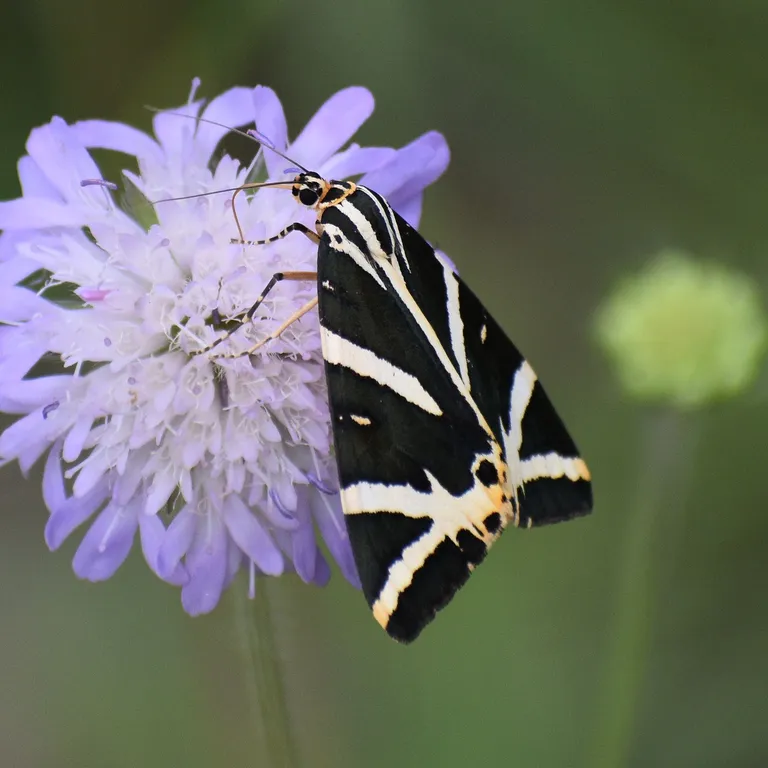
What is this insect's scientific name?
Euplagia quadripunctaria
